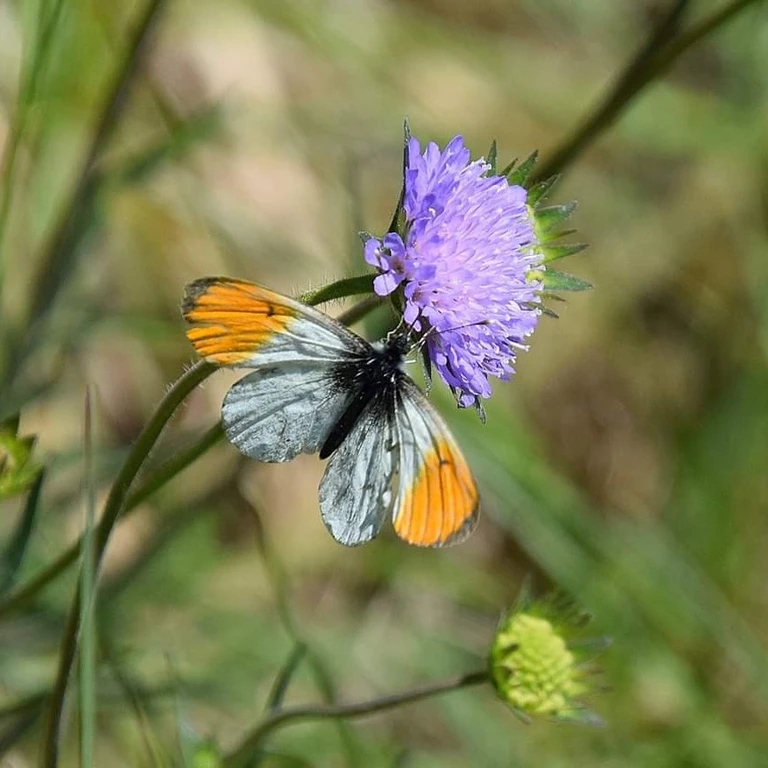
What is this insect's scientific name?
Anthocharis cardamines
